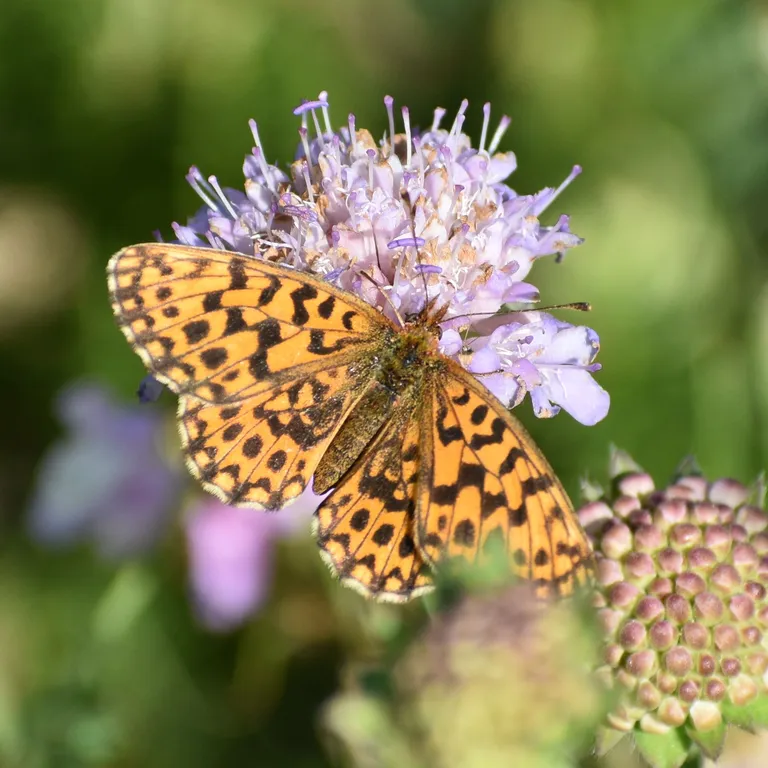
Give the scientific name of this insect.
Boloria dia
